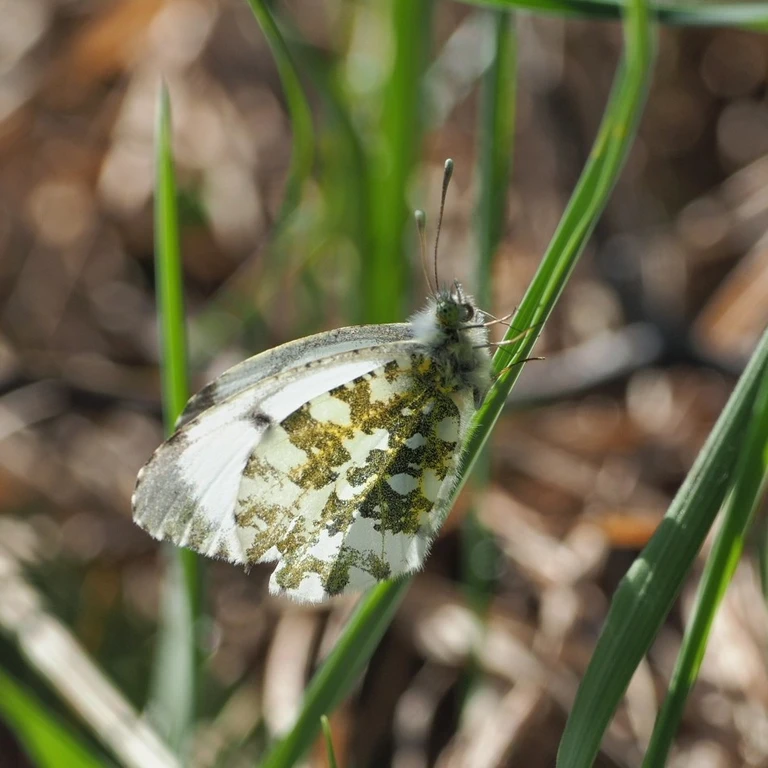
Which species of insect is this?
Anthocharis cardamines
